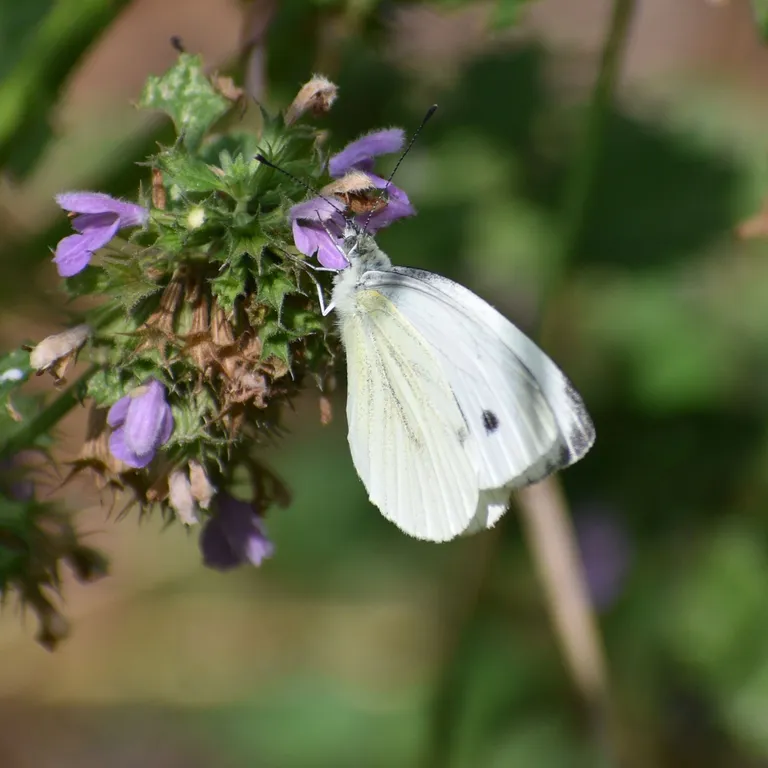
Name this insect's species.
Pieris napi
